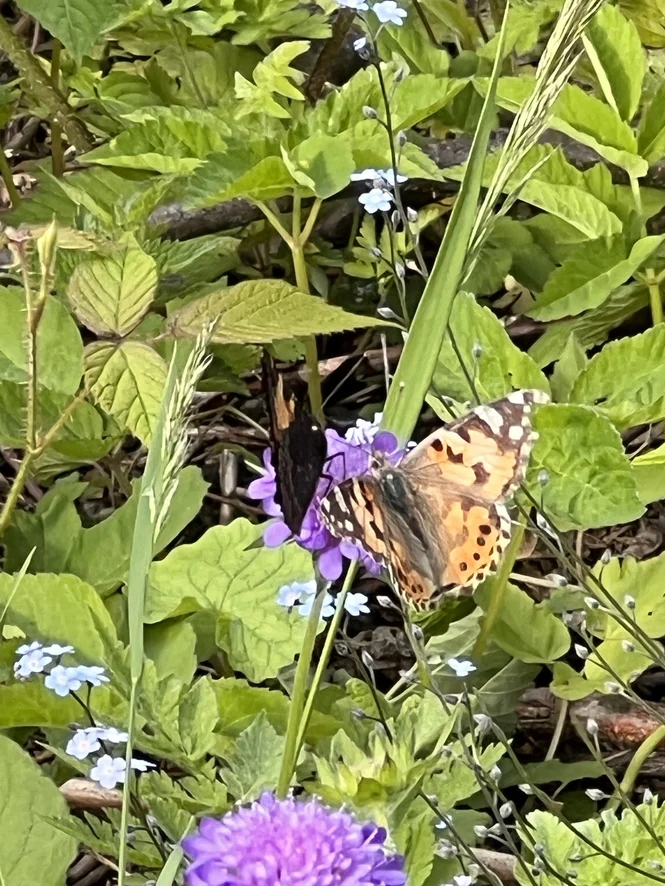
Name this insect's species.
Vanessa cardui
